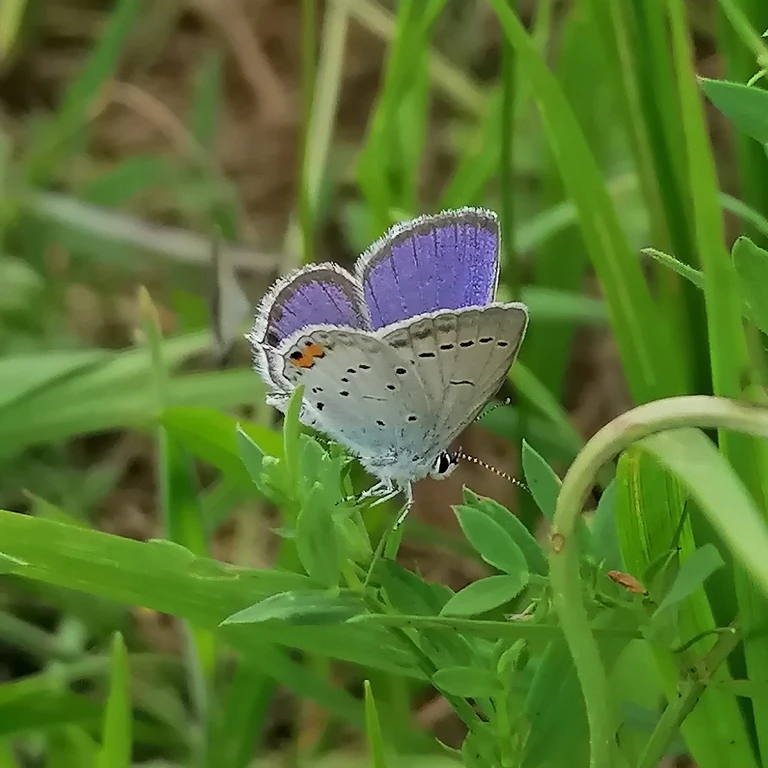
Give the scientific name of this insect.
Cupido argiades (also Elkalyce argiades)
